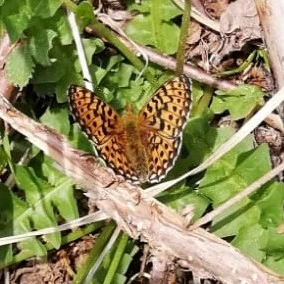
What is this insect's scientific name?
Boloria euphrosyne (also Clossiana euphrosyne)
